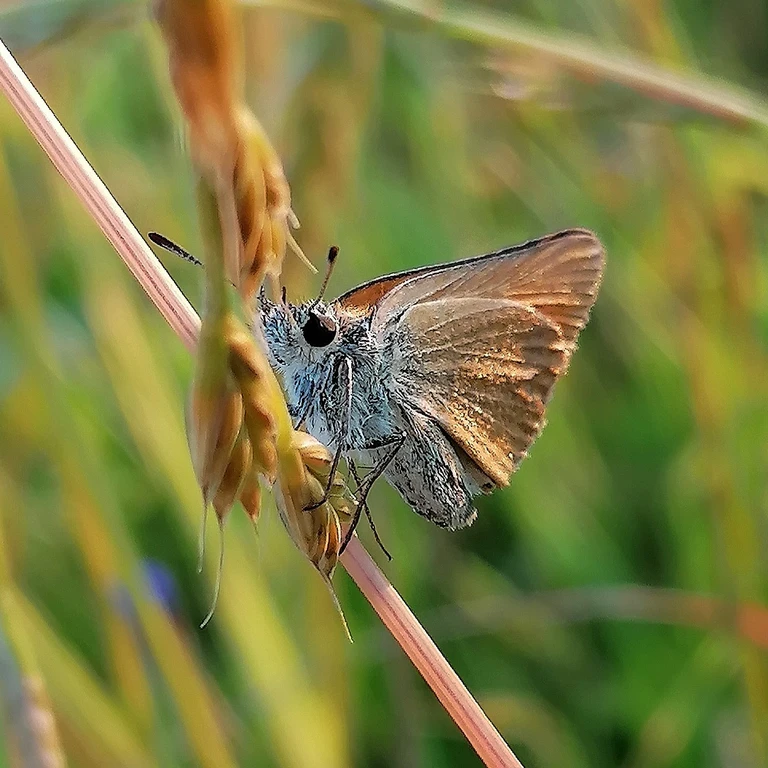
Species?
Thymelicus lineola
